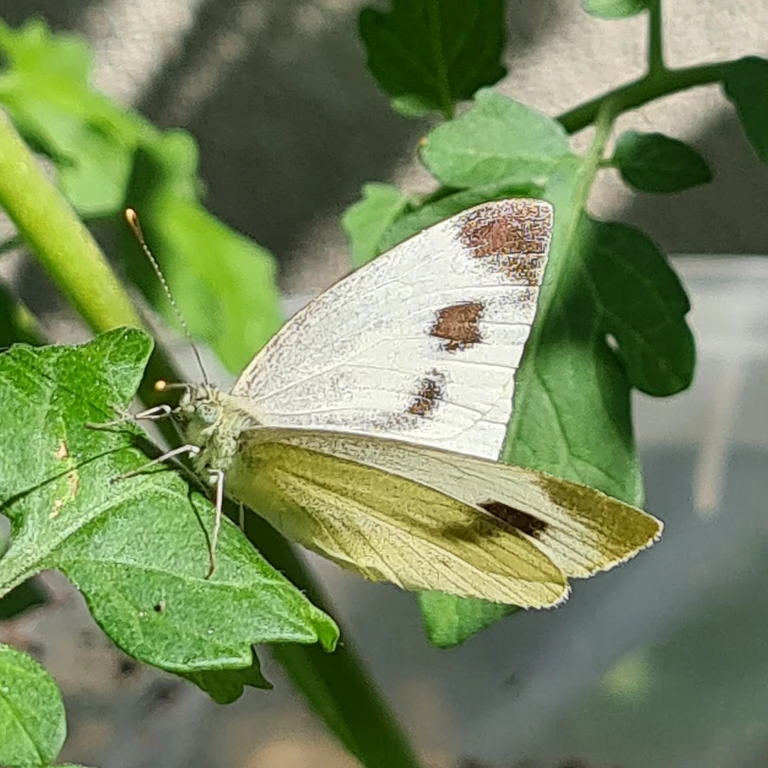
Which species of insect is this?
Pieris mannii
